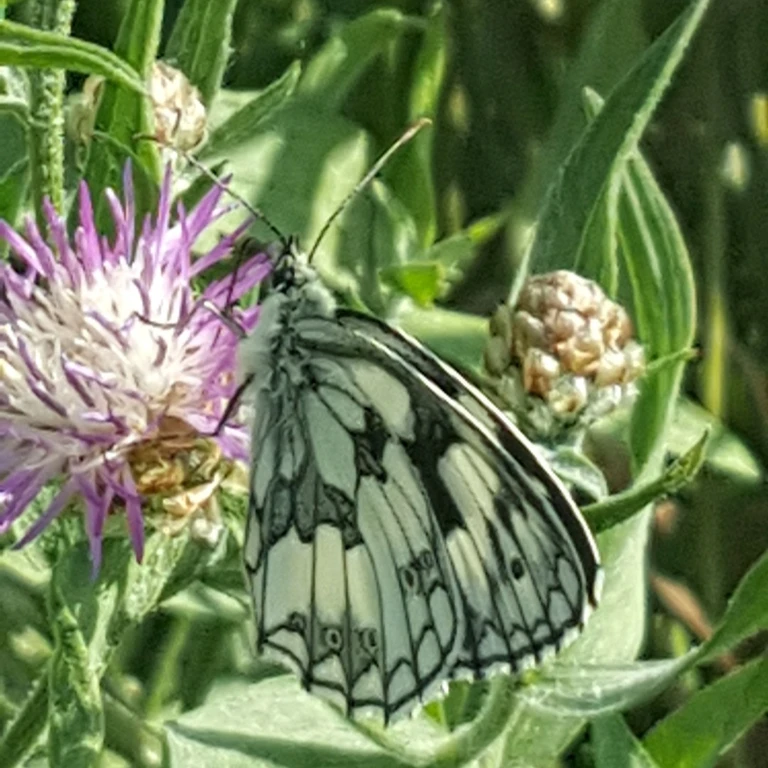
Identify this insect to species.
Melanargia galathea
